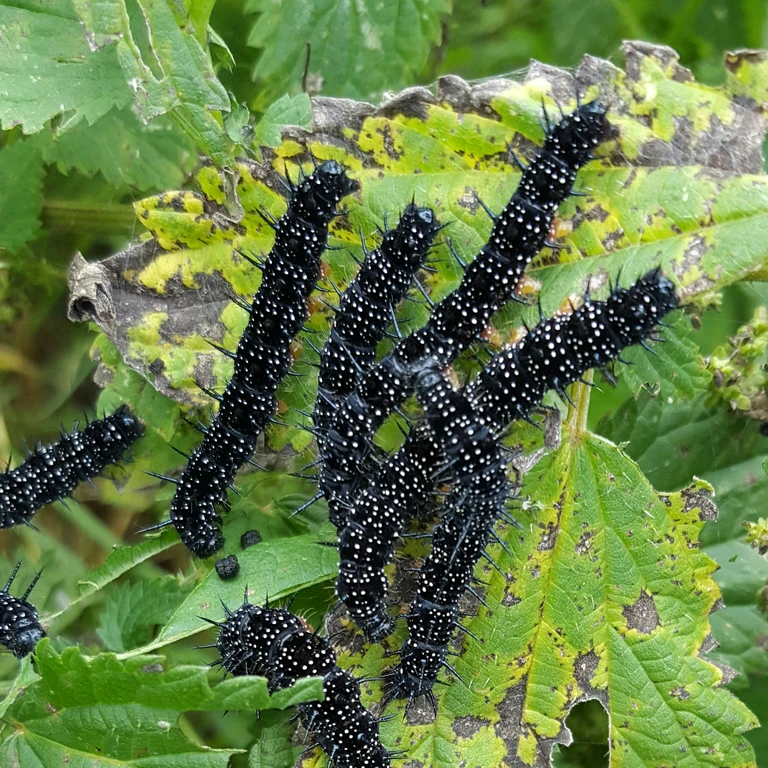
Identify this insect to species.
Aglais io
